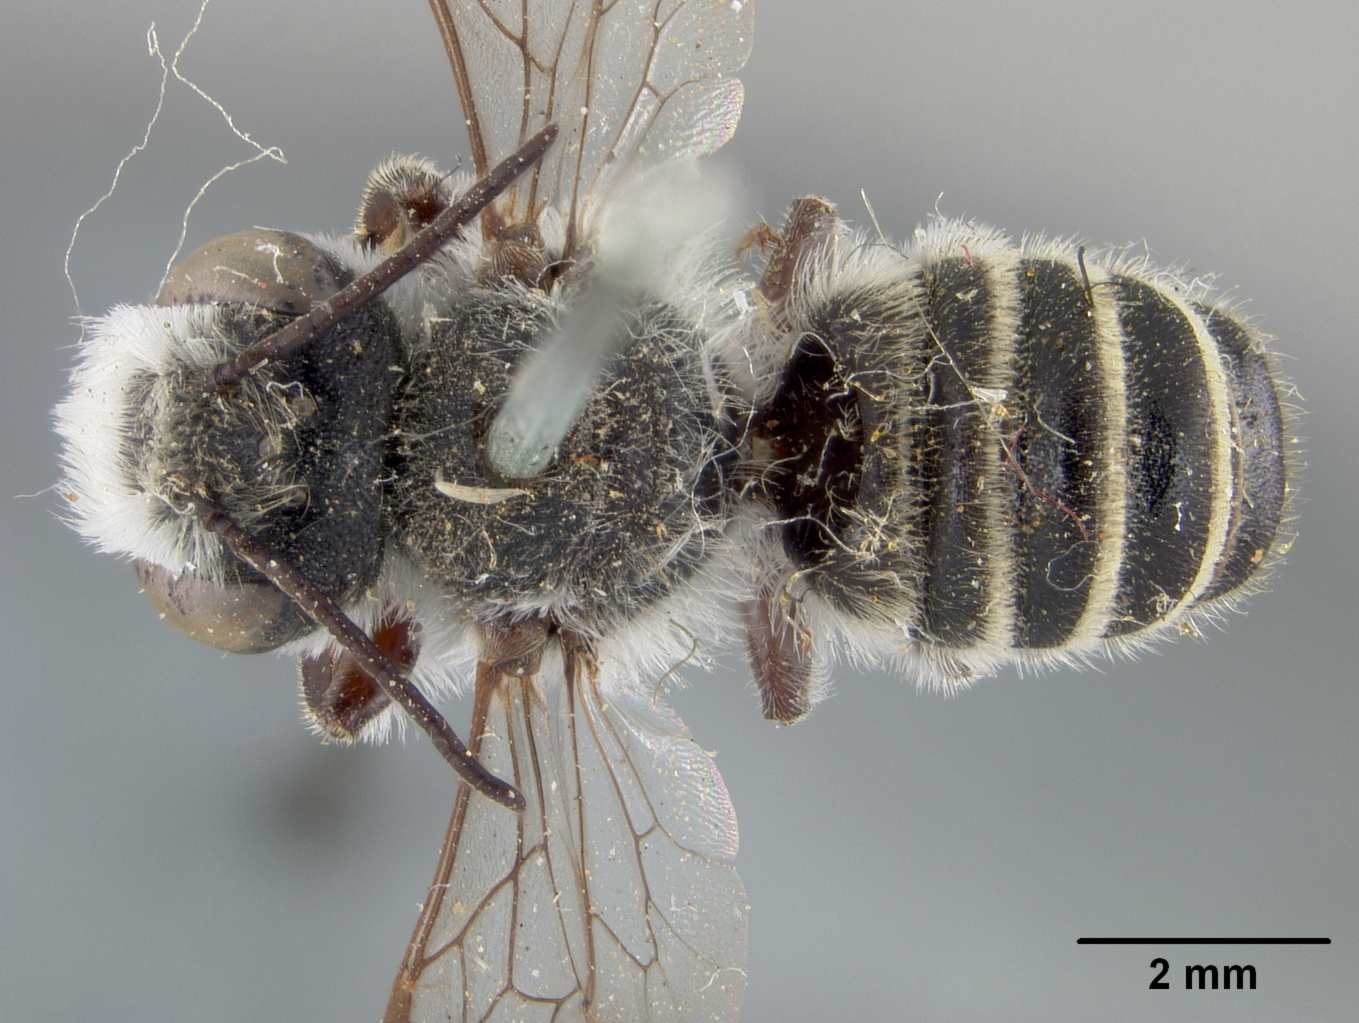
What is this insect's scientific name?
Megachile schismatura
